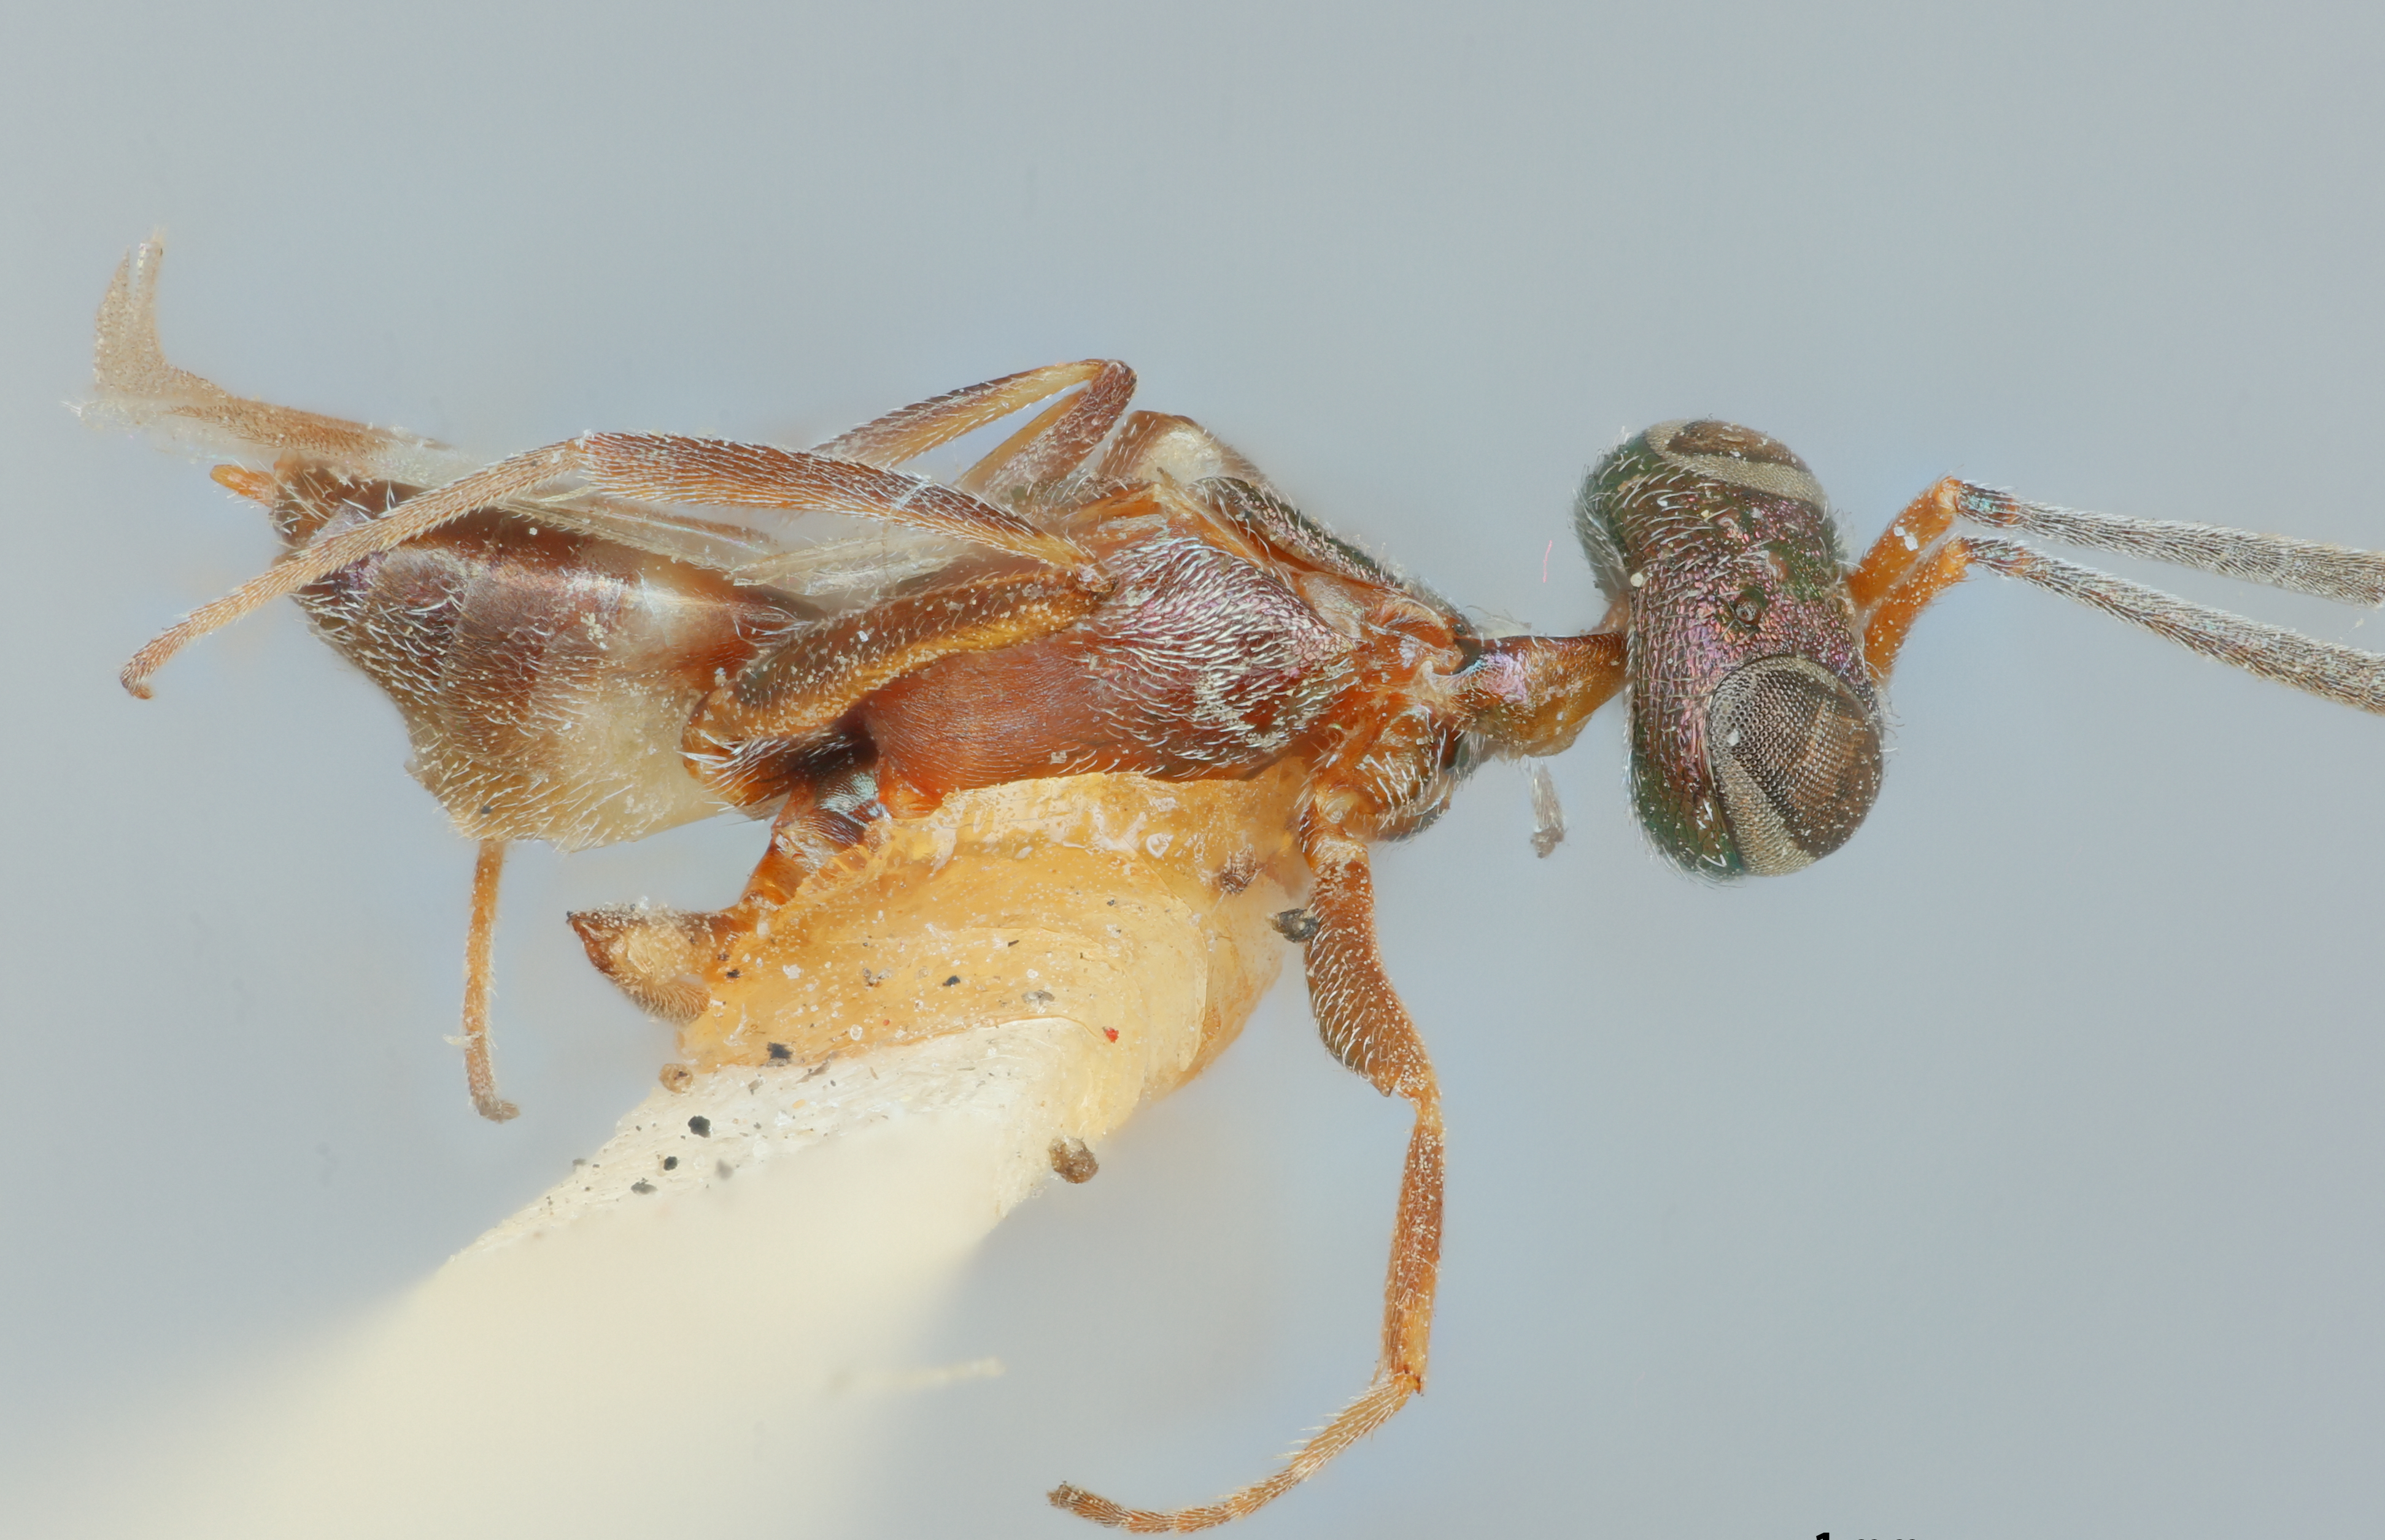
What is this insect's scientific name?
Eupelmus hirtus
